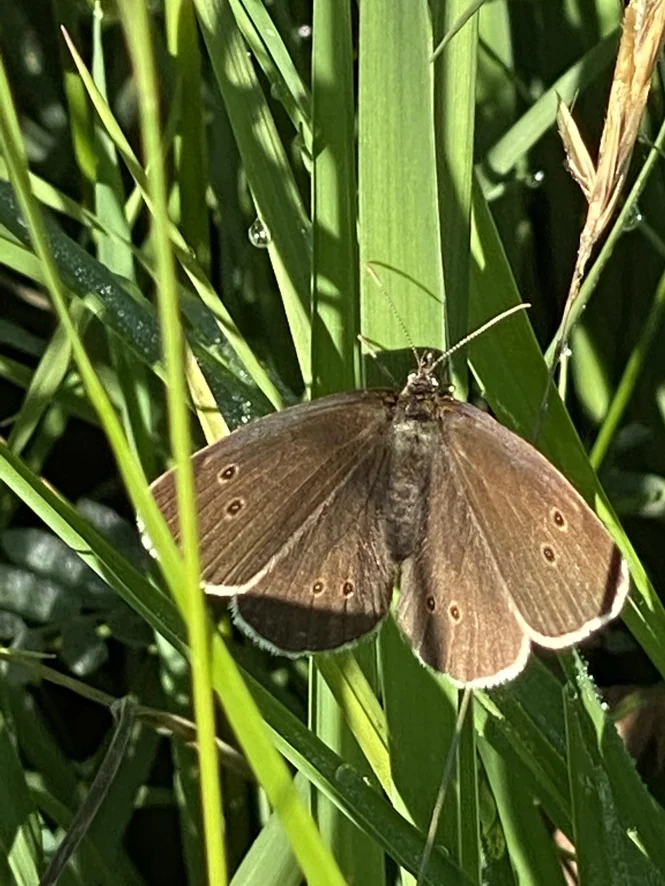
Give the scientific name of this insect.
Aphantopus hyperantus
